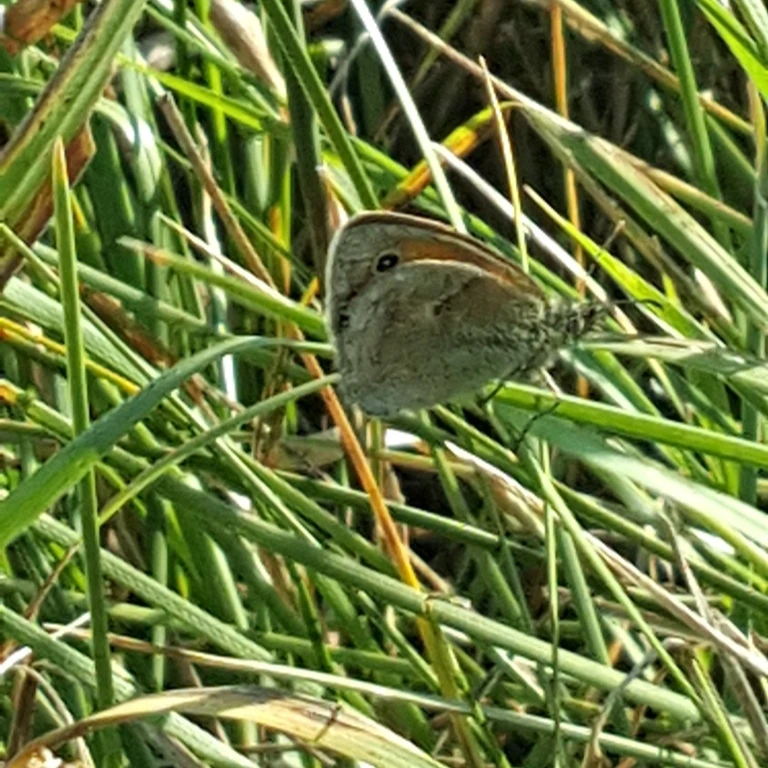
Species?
Coenonympha pamphilus
